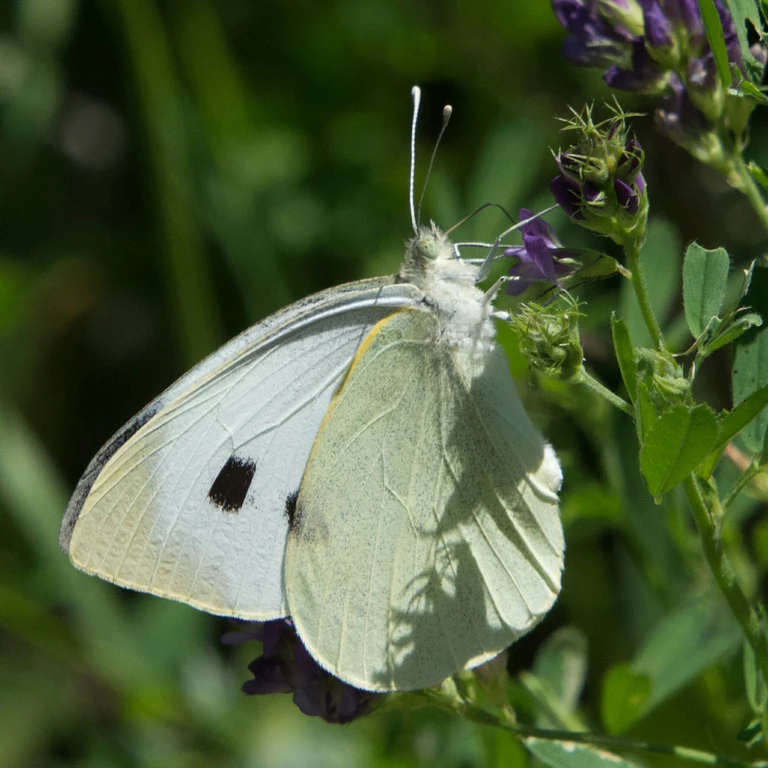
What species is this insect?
Pieris brassicae
